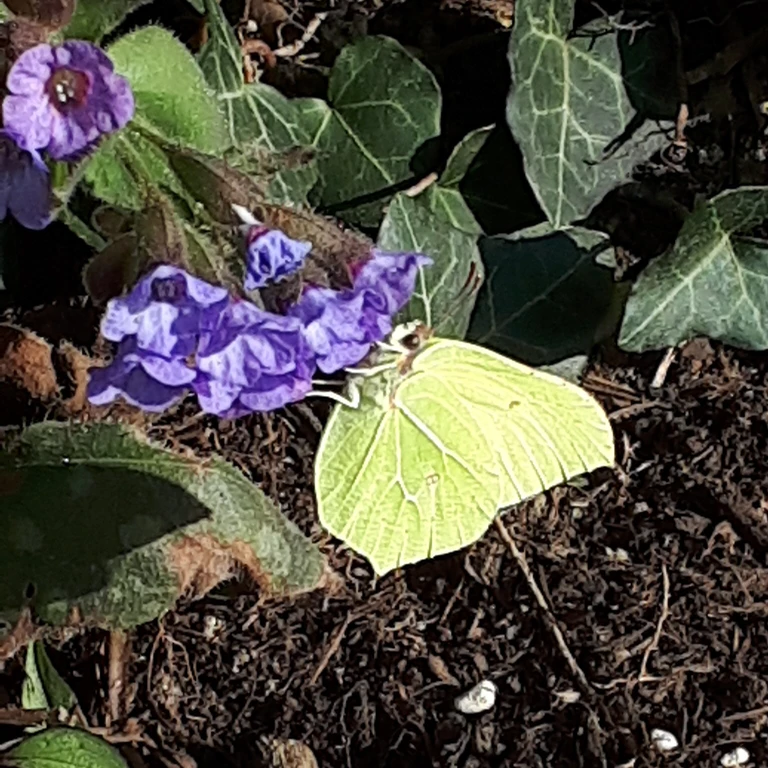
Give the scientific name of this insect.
Gonepteryx rhamni
